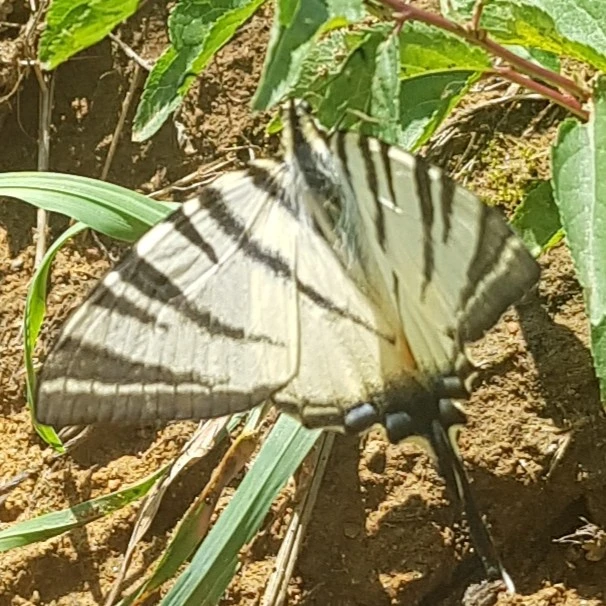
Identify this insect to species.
Iphiclides podalirius
